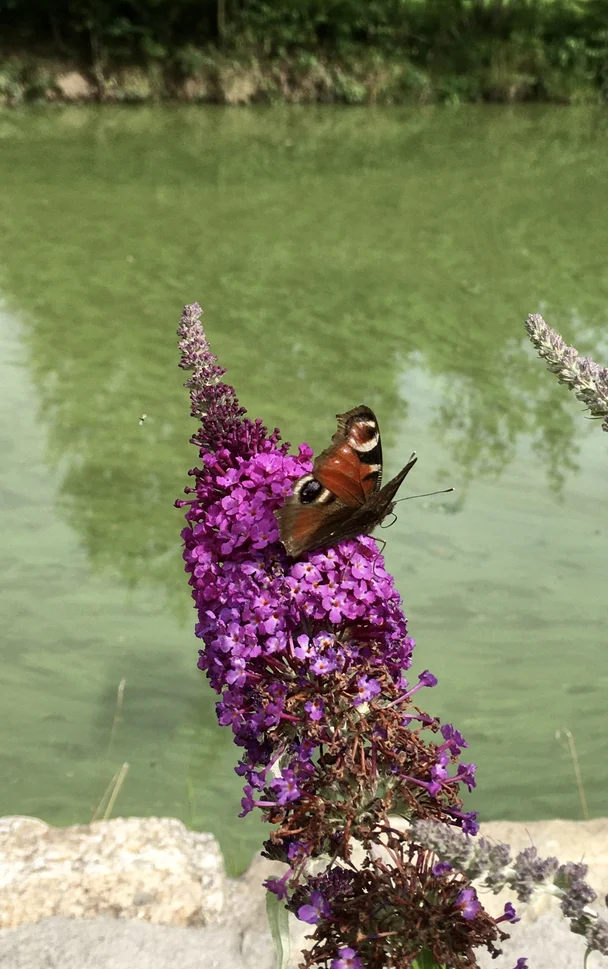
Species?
Aglais io
